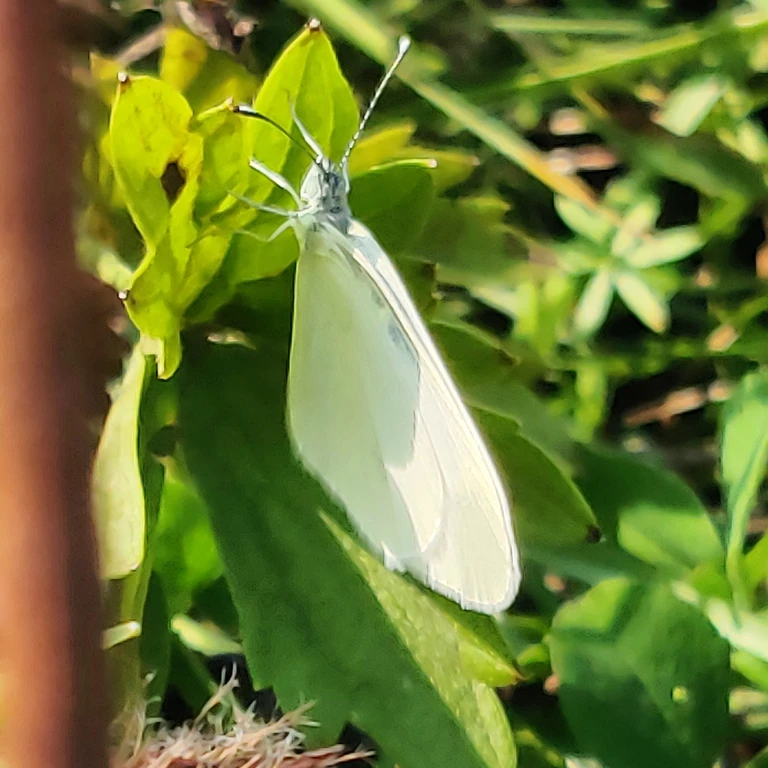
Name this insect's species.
Leptidea sinapis/juvernica
